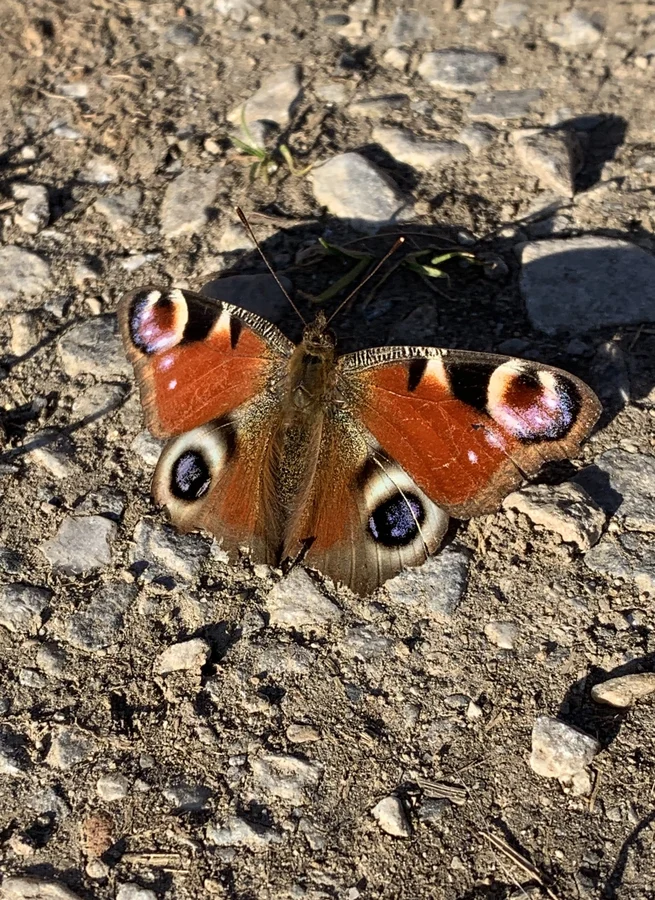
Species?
Aglais io
